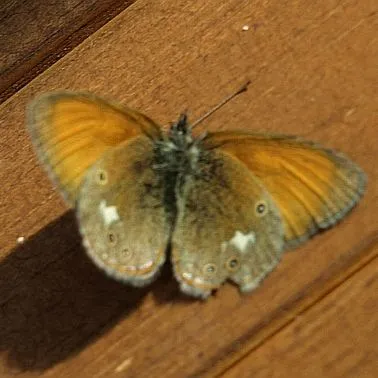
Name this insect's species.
Coenonympha glycerion (also Coenonympha iphis)
